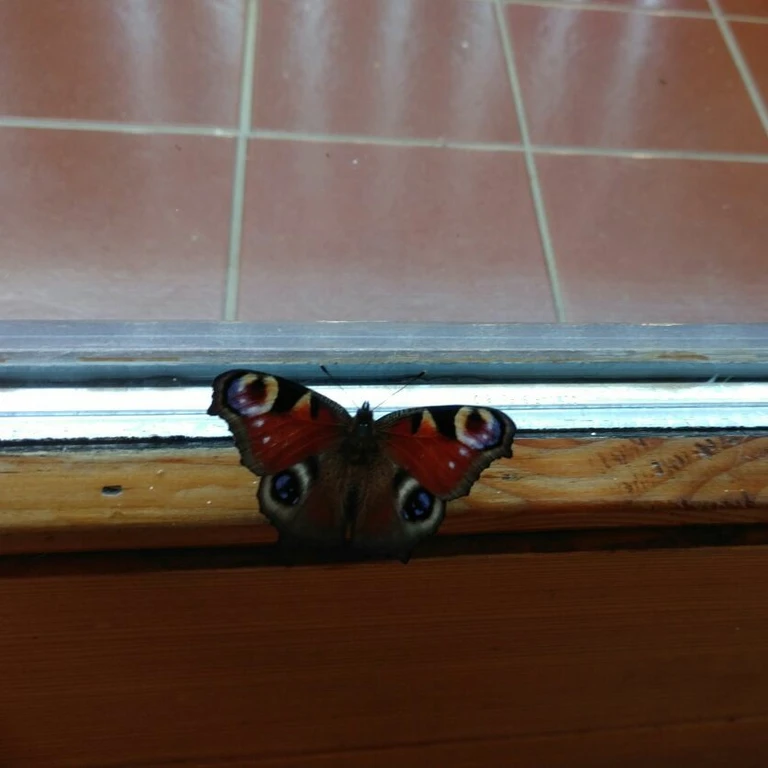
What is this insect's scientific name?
Aglais io
